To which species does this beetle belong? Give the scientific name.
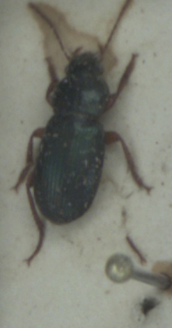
Ophonus azureus
